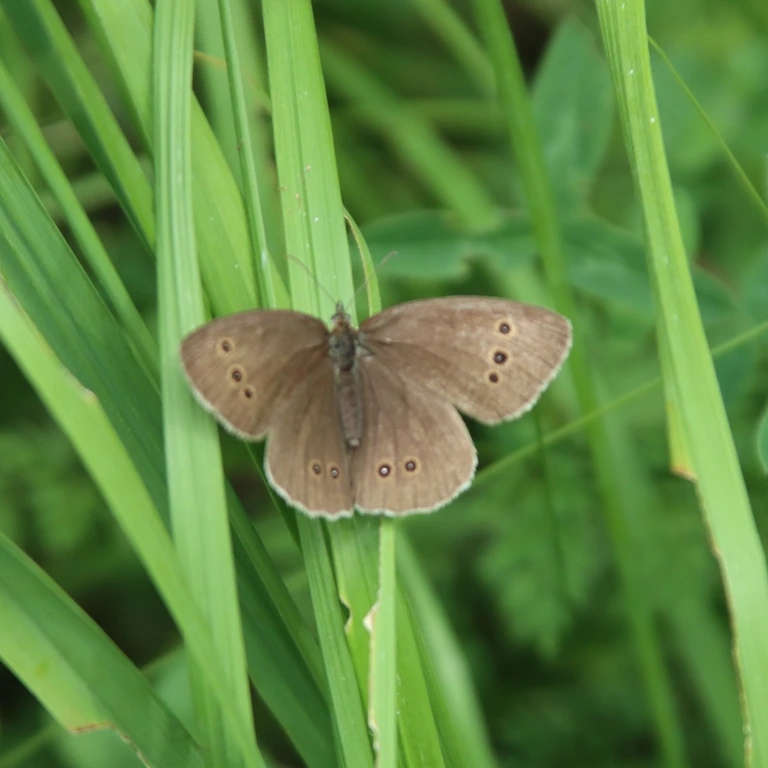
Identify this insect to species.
Aphantopus hyperantus
